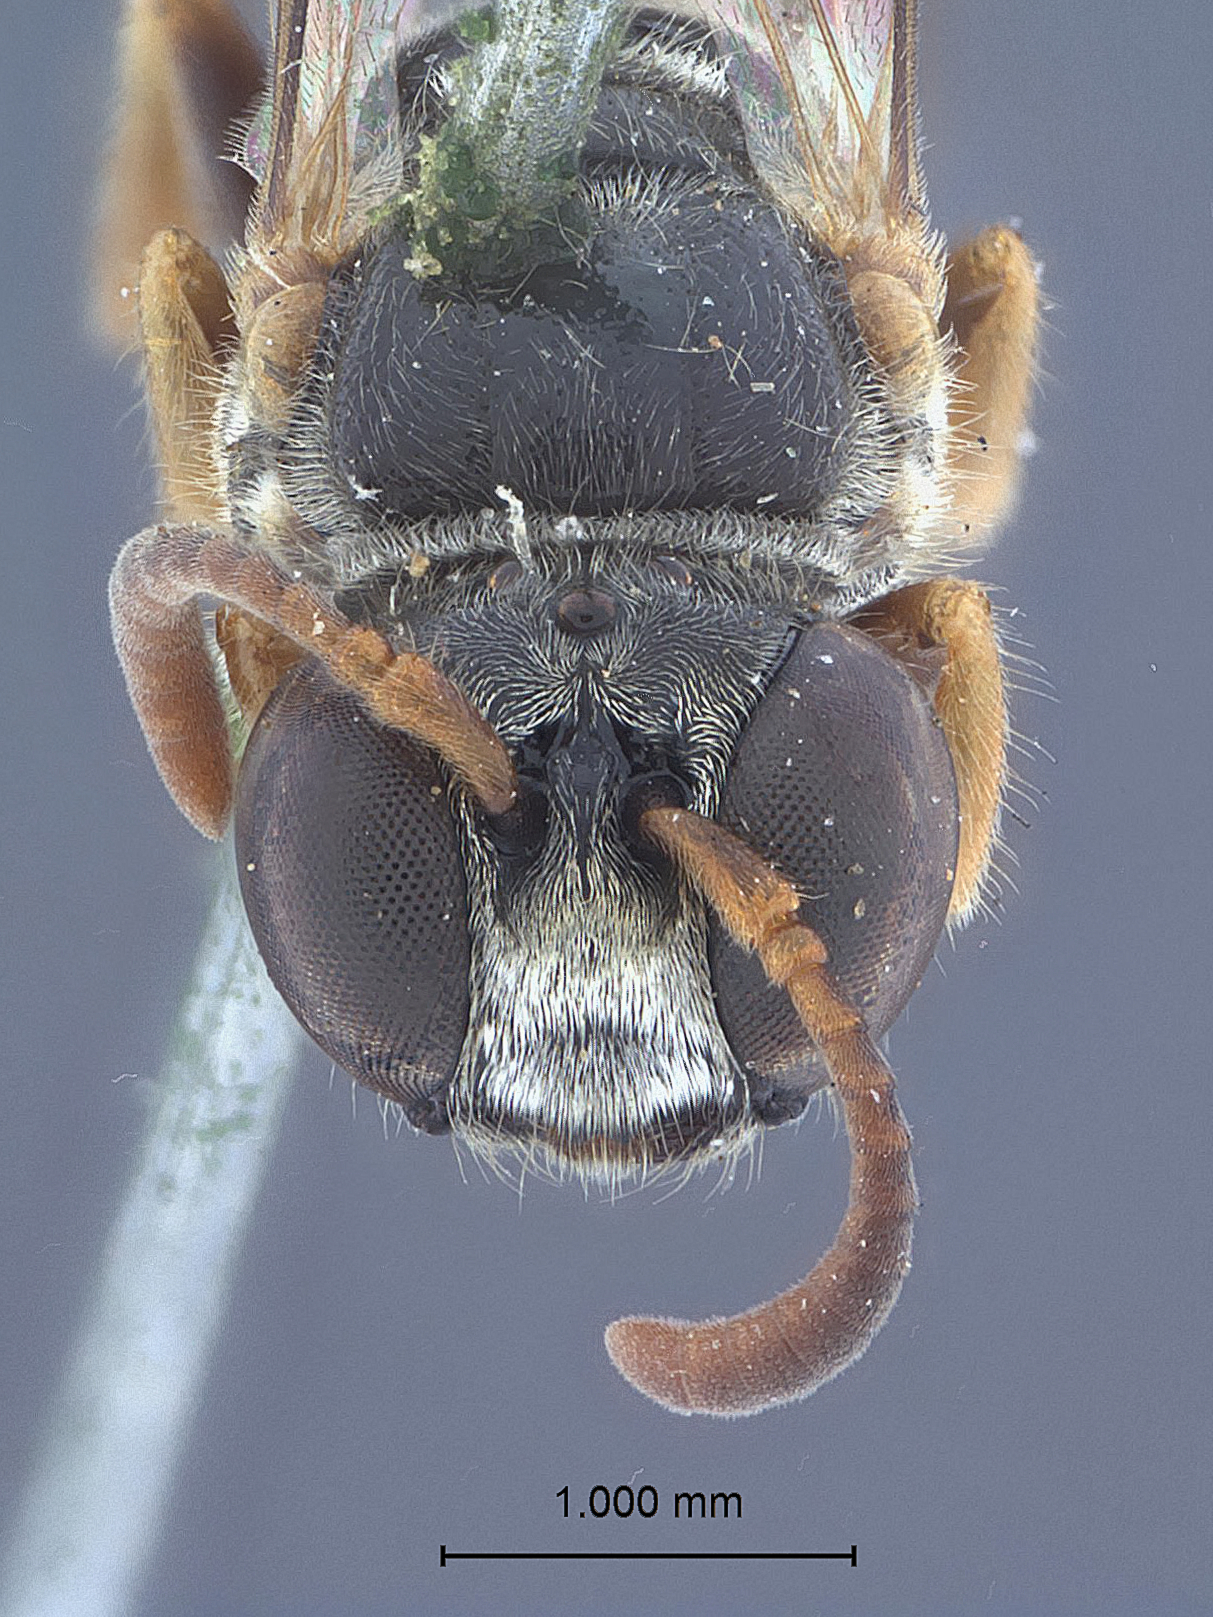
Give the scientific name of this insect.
Diodontus penangensis
